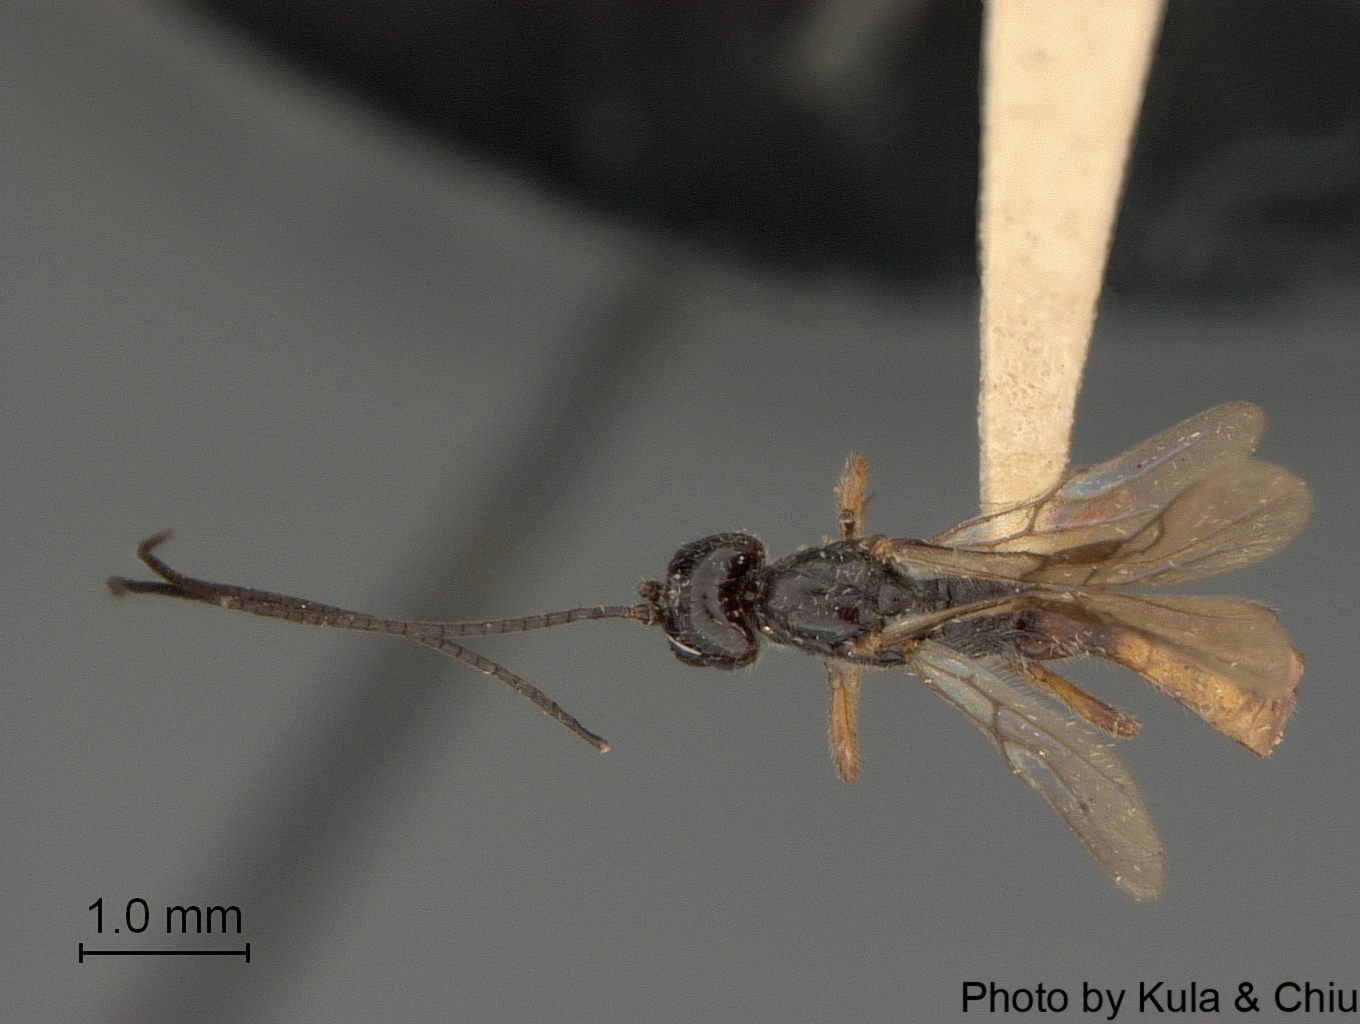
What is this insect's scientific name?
Coelinidea hayesi
